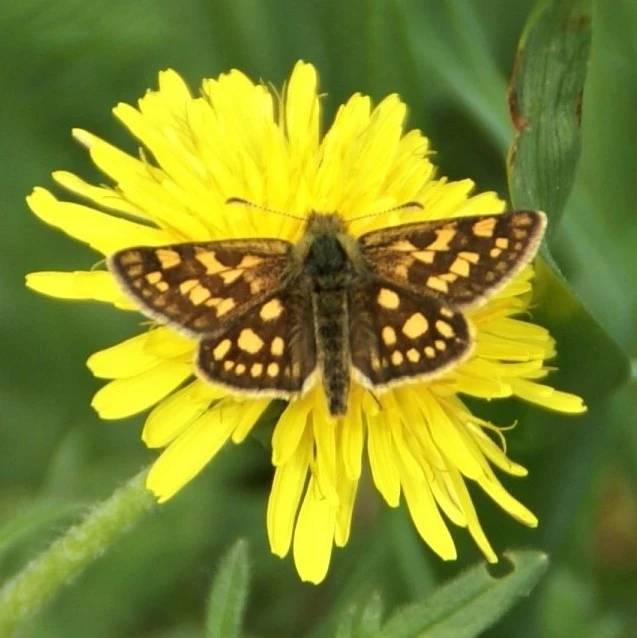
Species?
Carterocephalus palaemon
